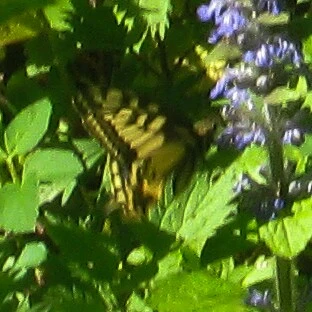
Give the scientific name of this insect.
Papilio machaon
